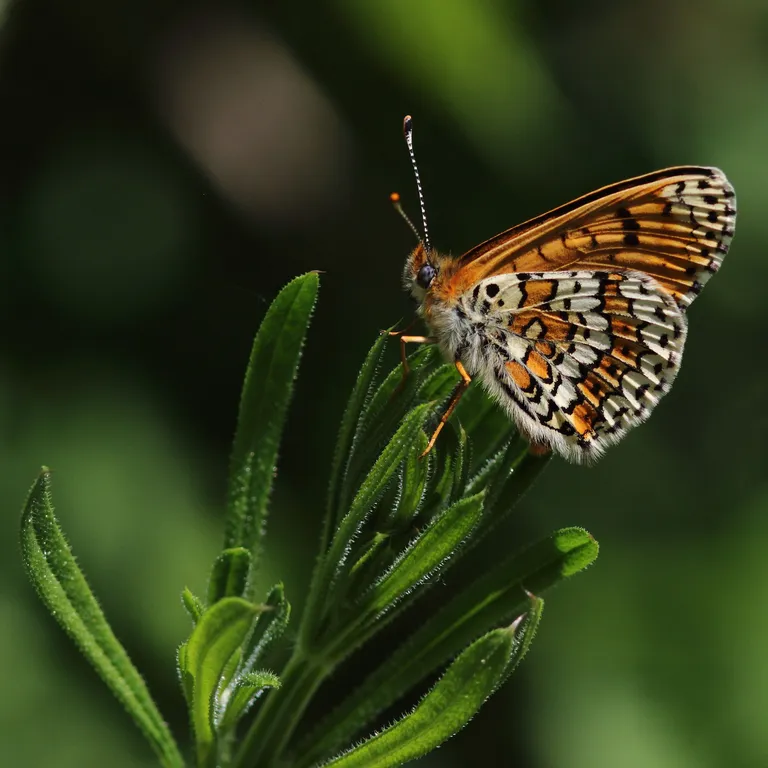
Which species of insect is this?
Melitaea cinxia
